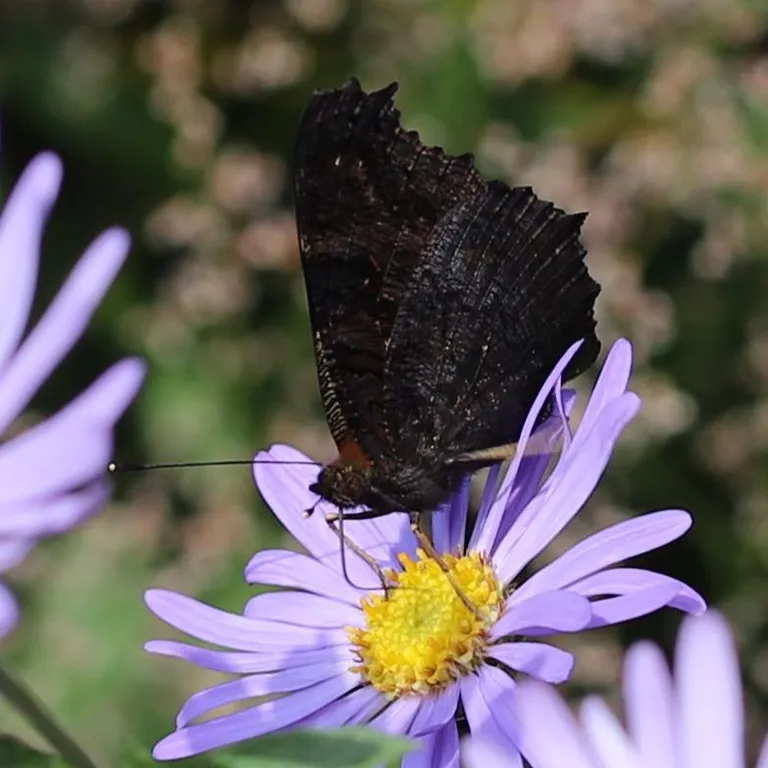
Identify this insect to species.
Aglais io
